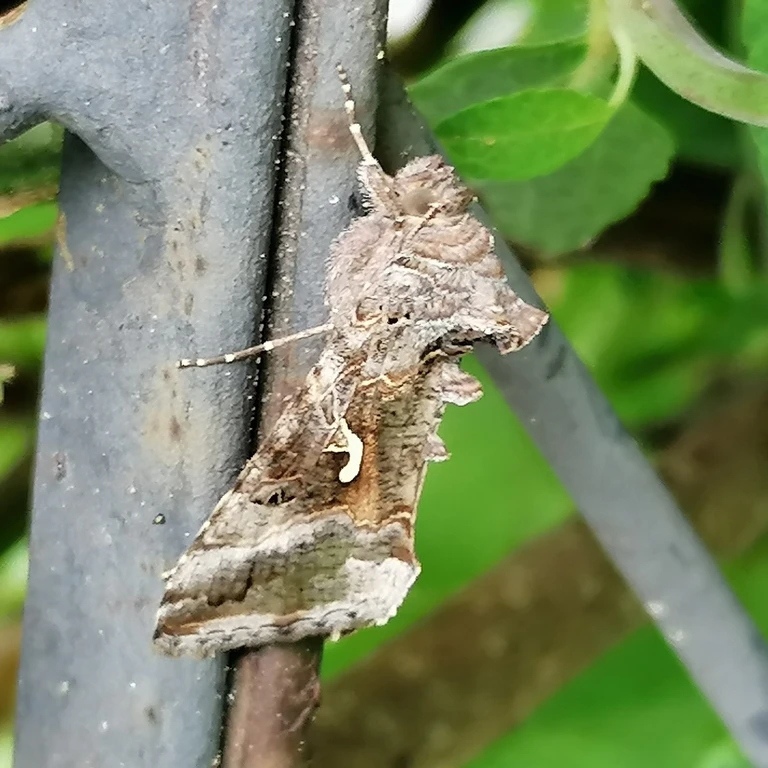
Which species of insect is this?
Autographa gamma
